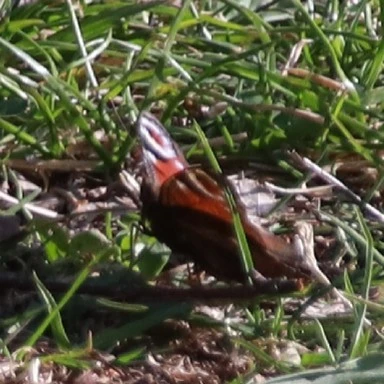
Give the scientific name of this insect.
Aglais io
